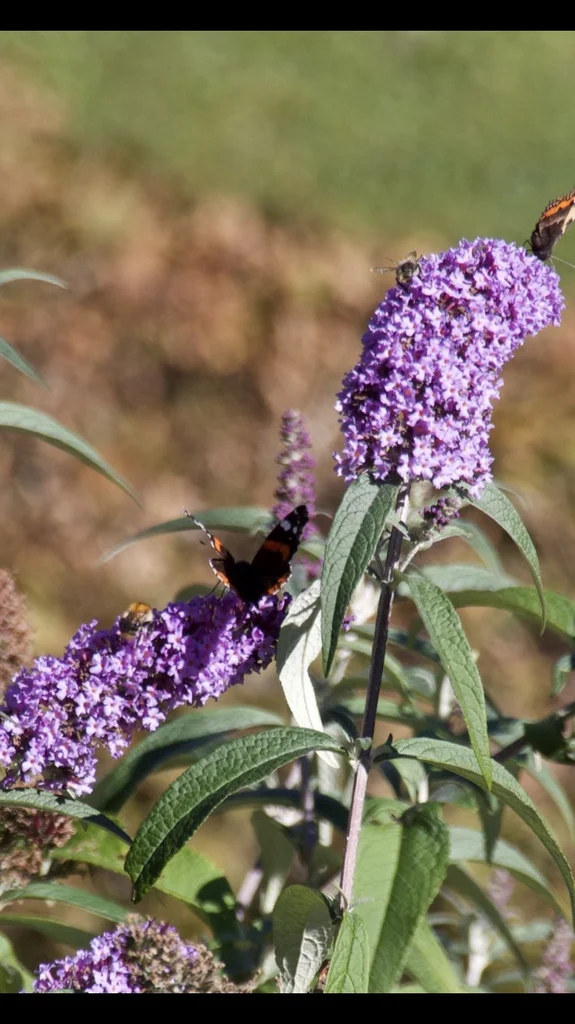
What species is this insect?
Vanessa atalanta
